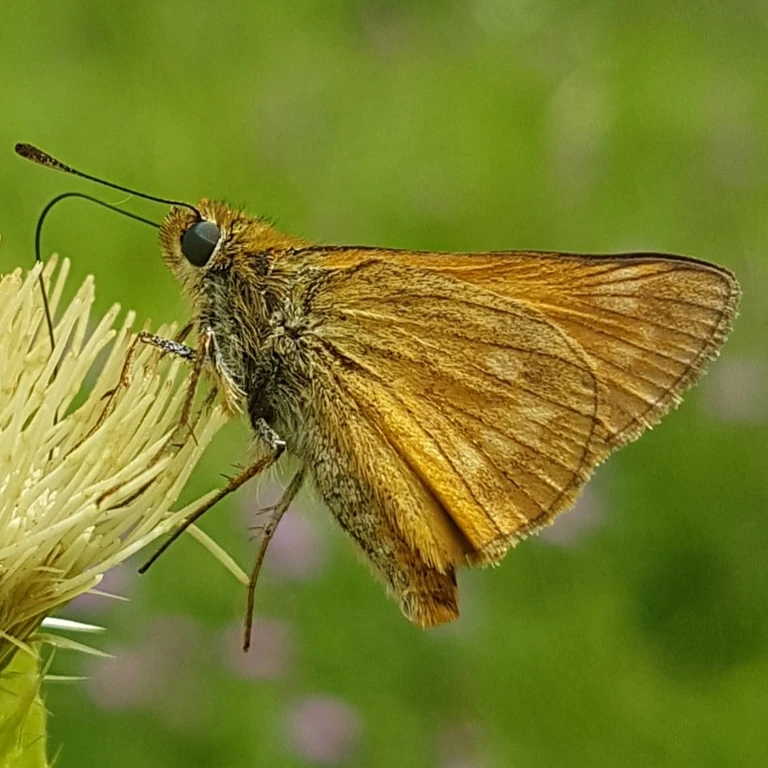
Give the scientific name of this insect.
Ochlodes sylvanus (also Ochlodes venata)
